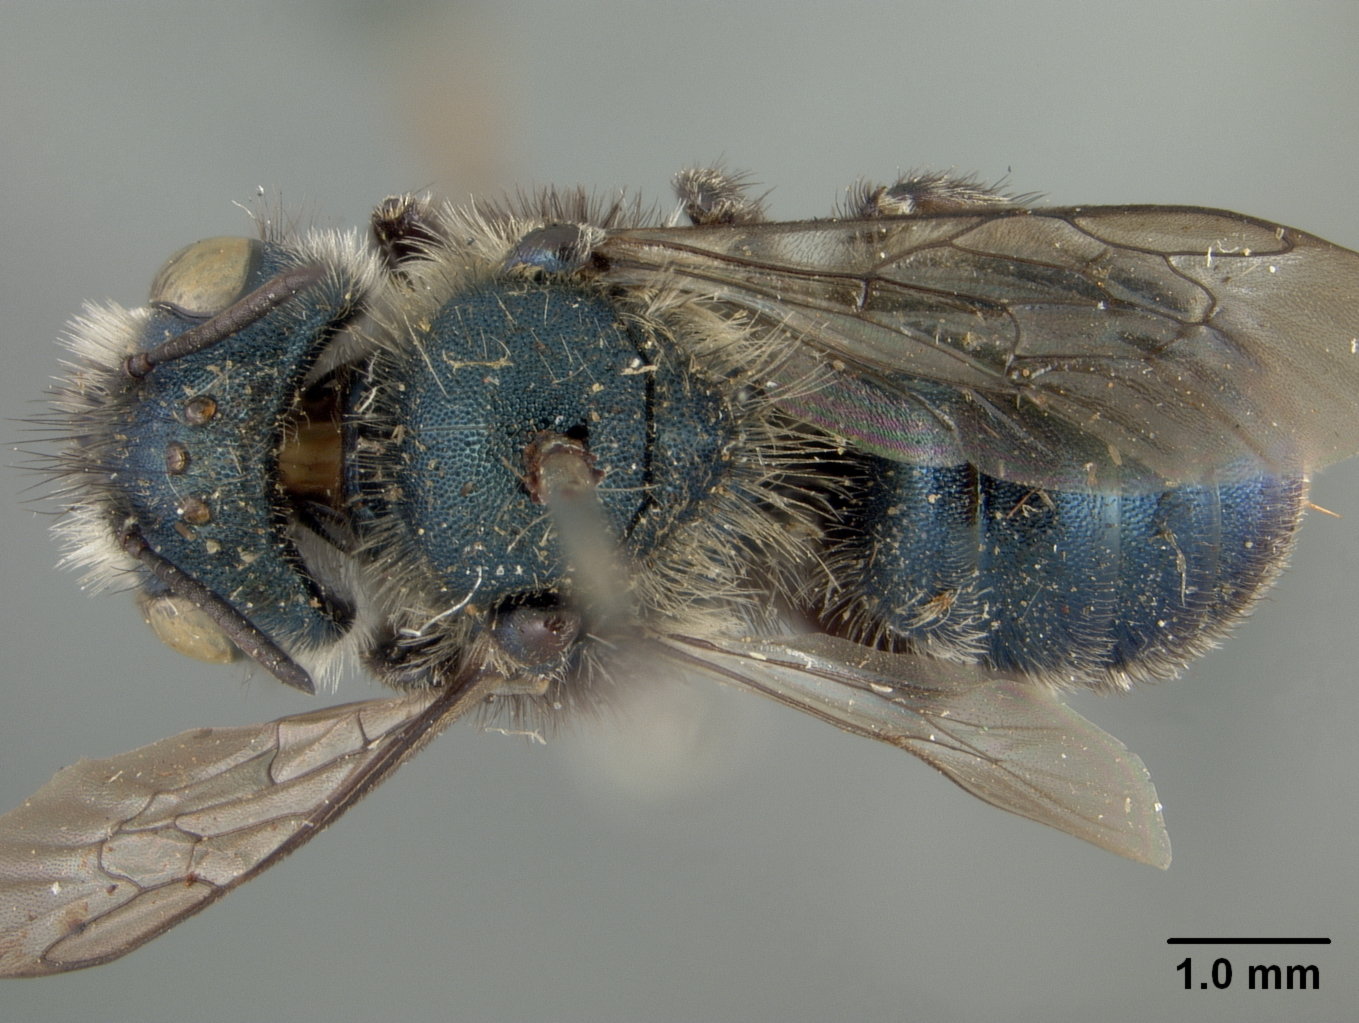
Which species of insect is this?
Osmia melanopleura
